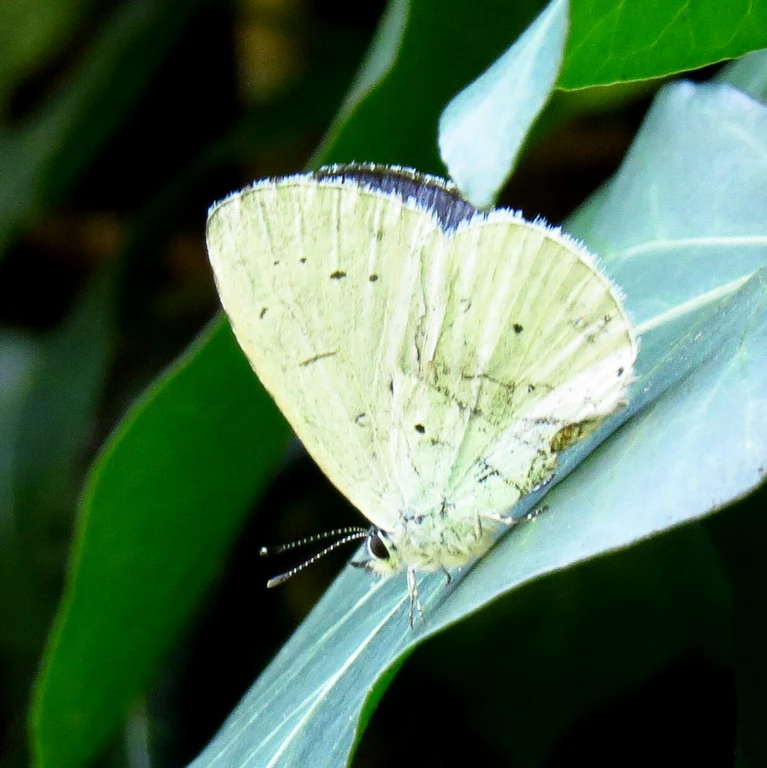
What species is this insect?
Celastrina argiolus
